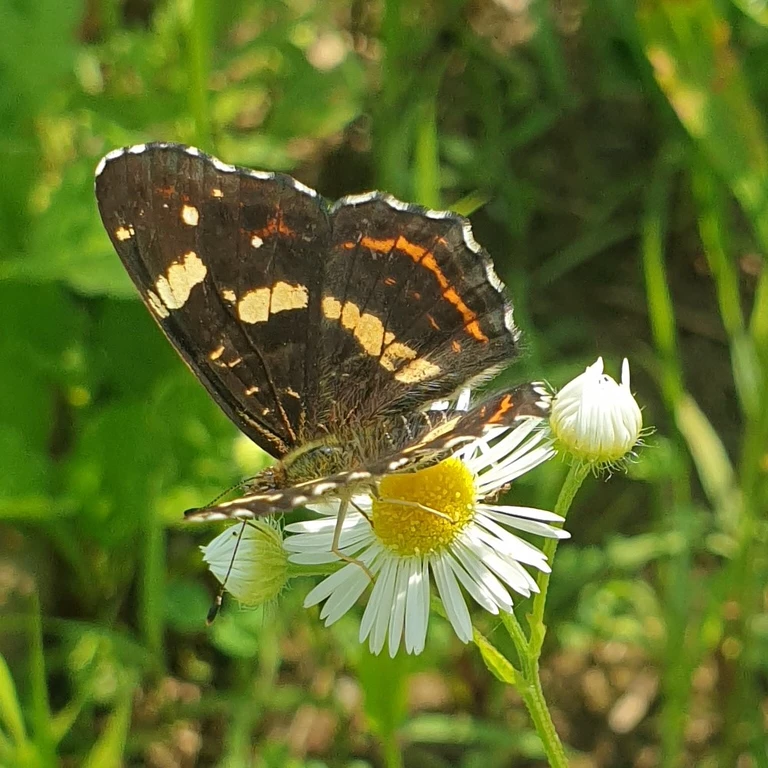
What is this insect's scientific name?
Araschnia levana
